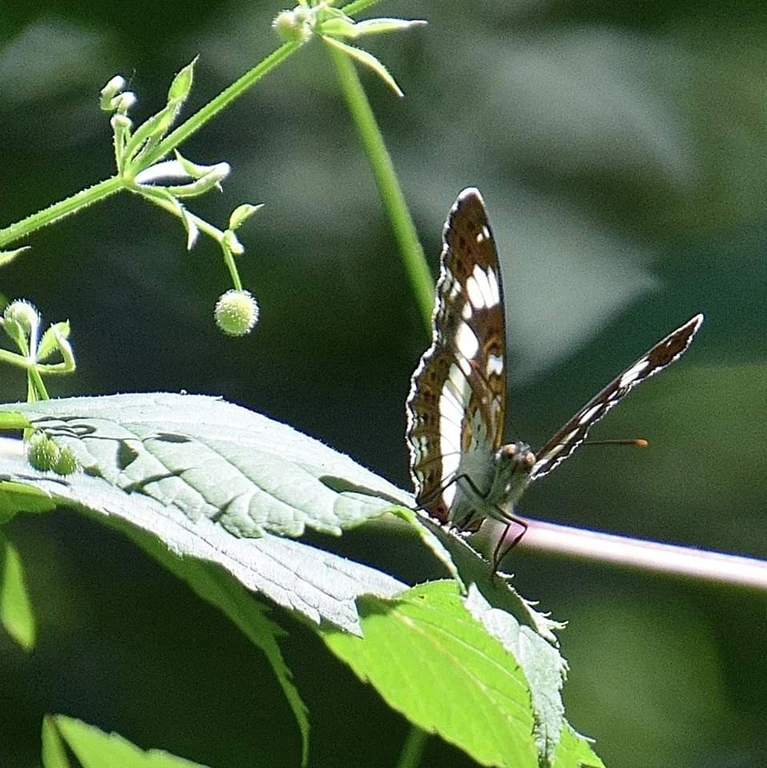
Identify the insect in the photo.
Limenitis camilla (also Ladoga camilla)
